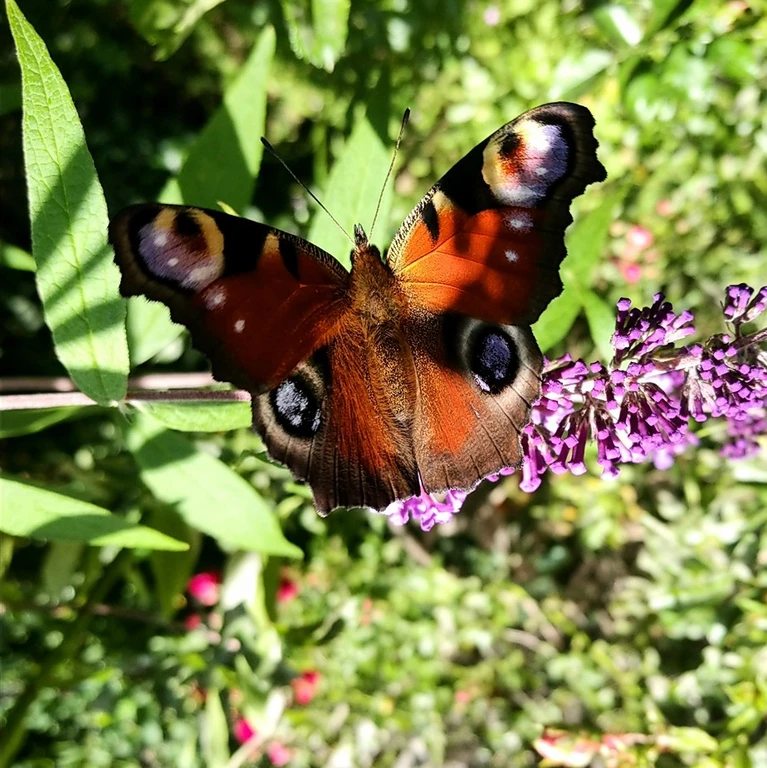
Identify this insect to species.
Aglais io
